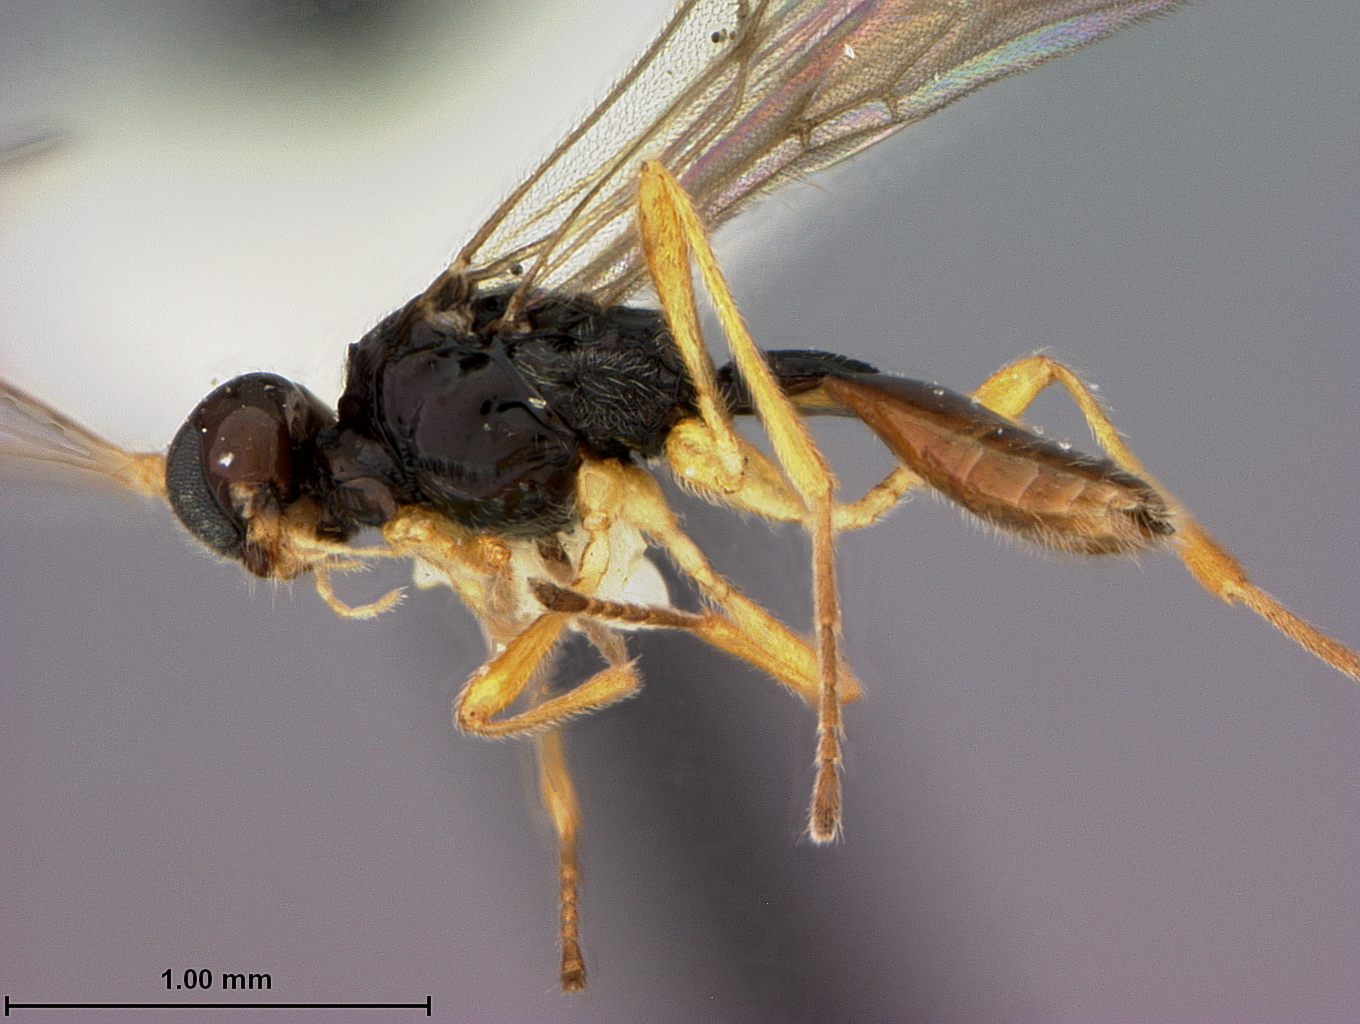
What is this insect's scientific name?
Chaenusa woolleyi
